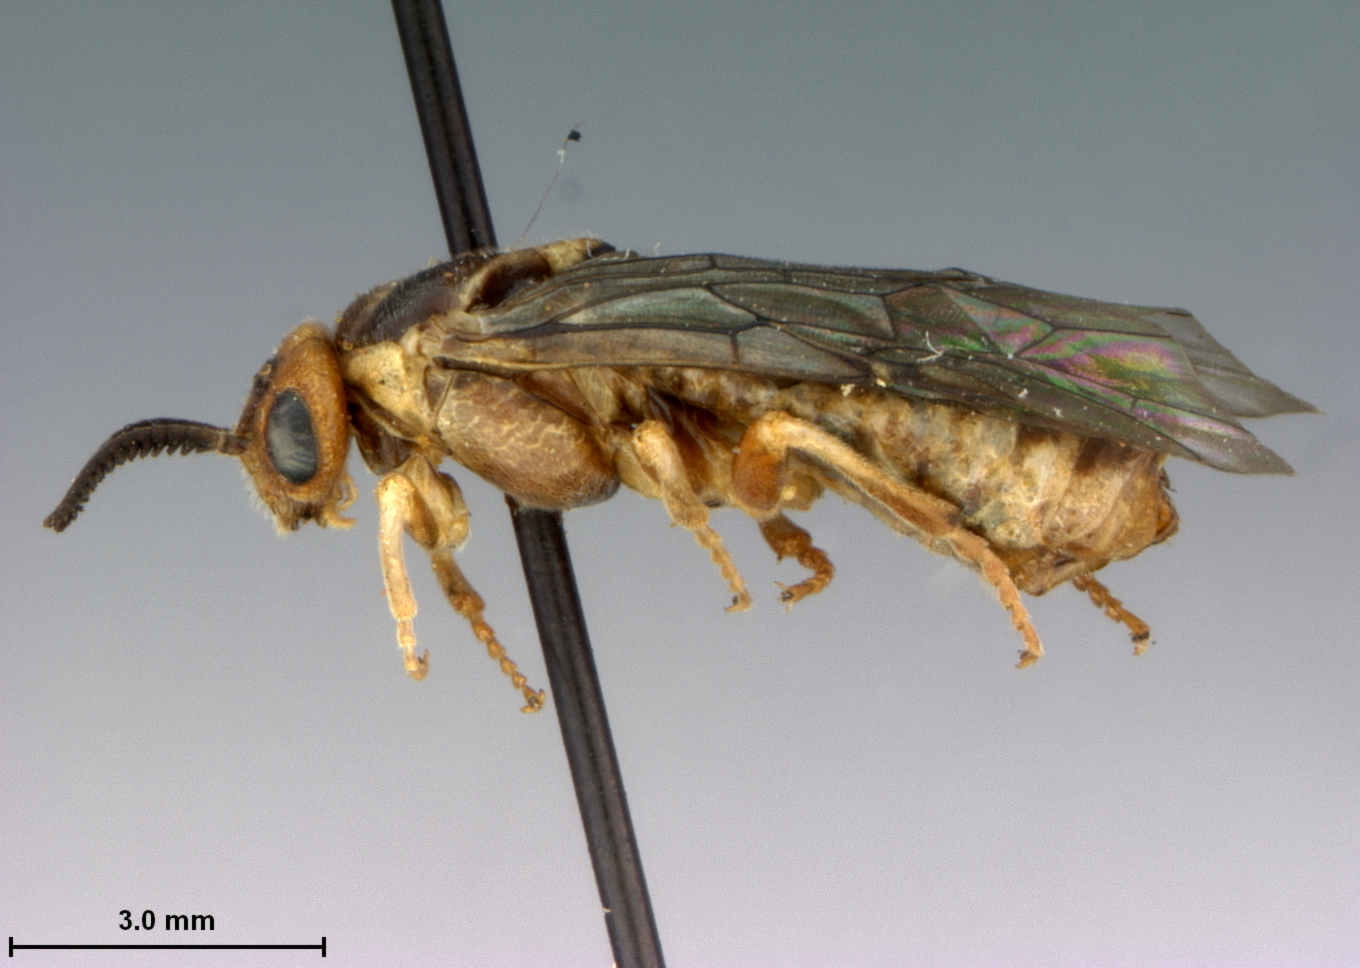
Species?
Neodiprion hetricki
